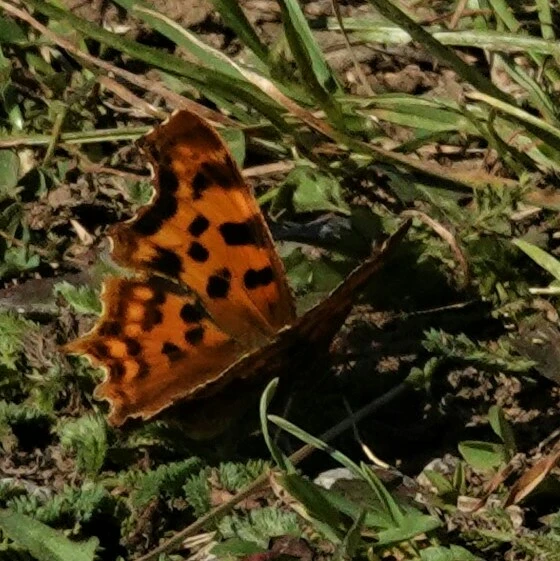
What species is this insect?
Polygonia c-album
